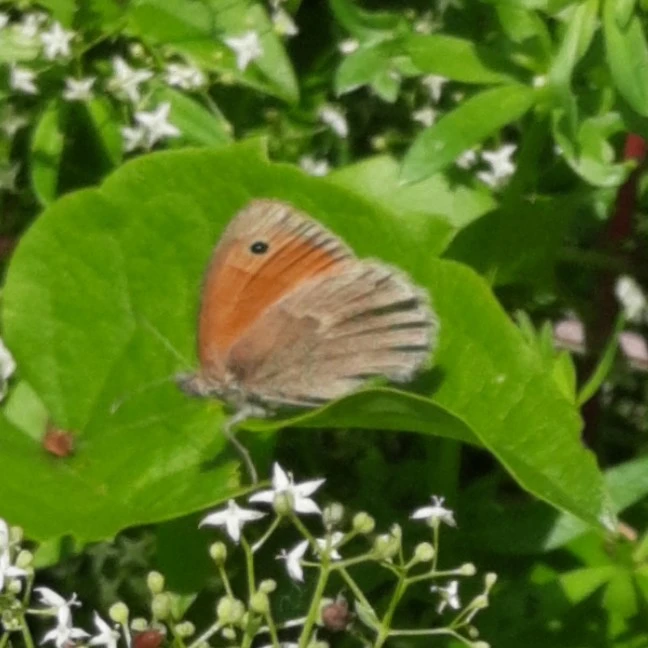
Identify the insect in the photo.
Coenonympha pamphilus
